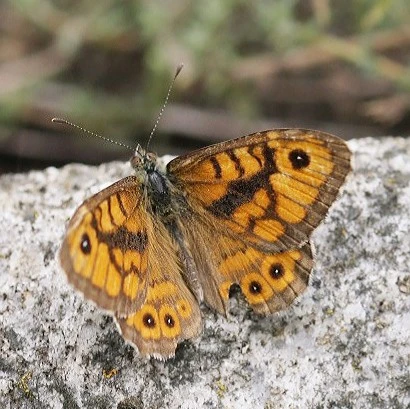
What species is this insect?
Lasiommata megera (also Pararge megera)
